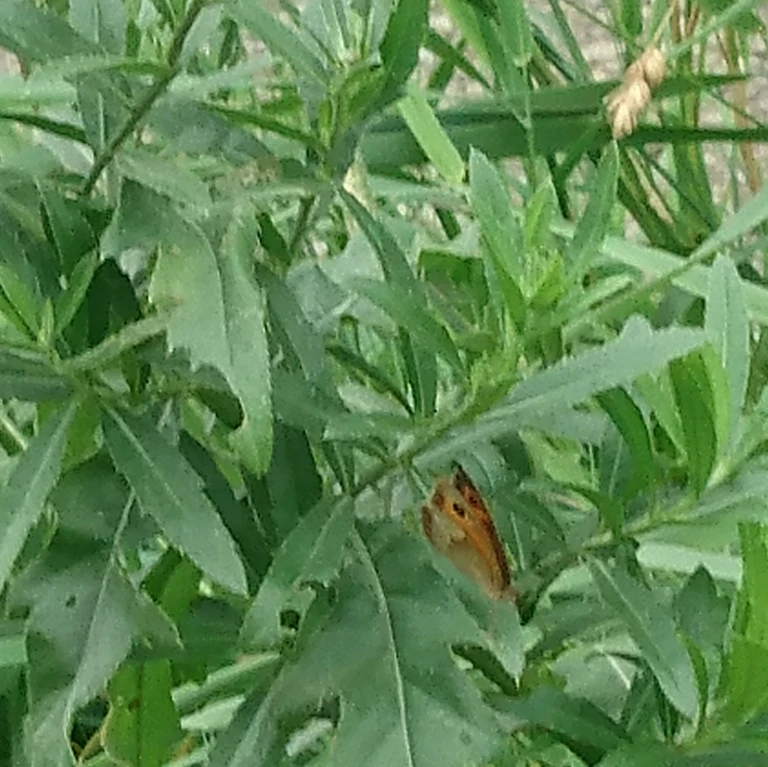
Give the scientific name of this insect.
Maniola jurtina
